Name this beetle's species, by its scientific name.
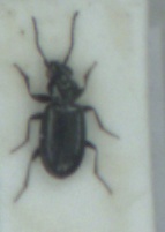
Bembidion minimum
